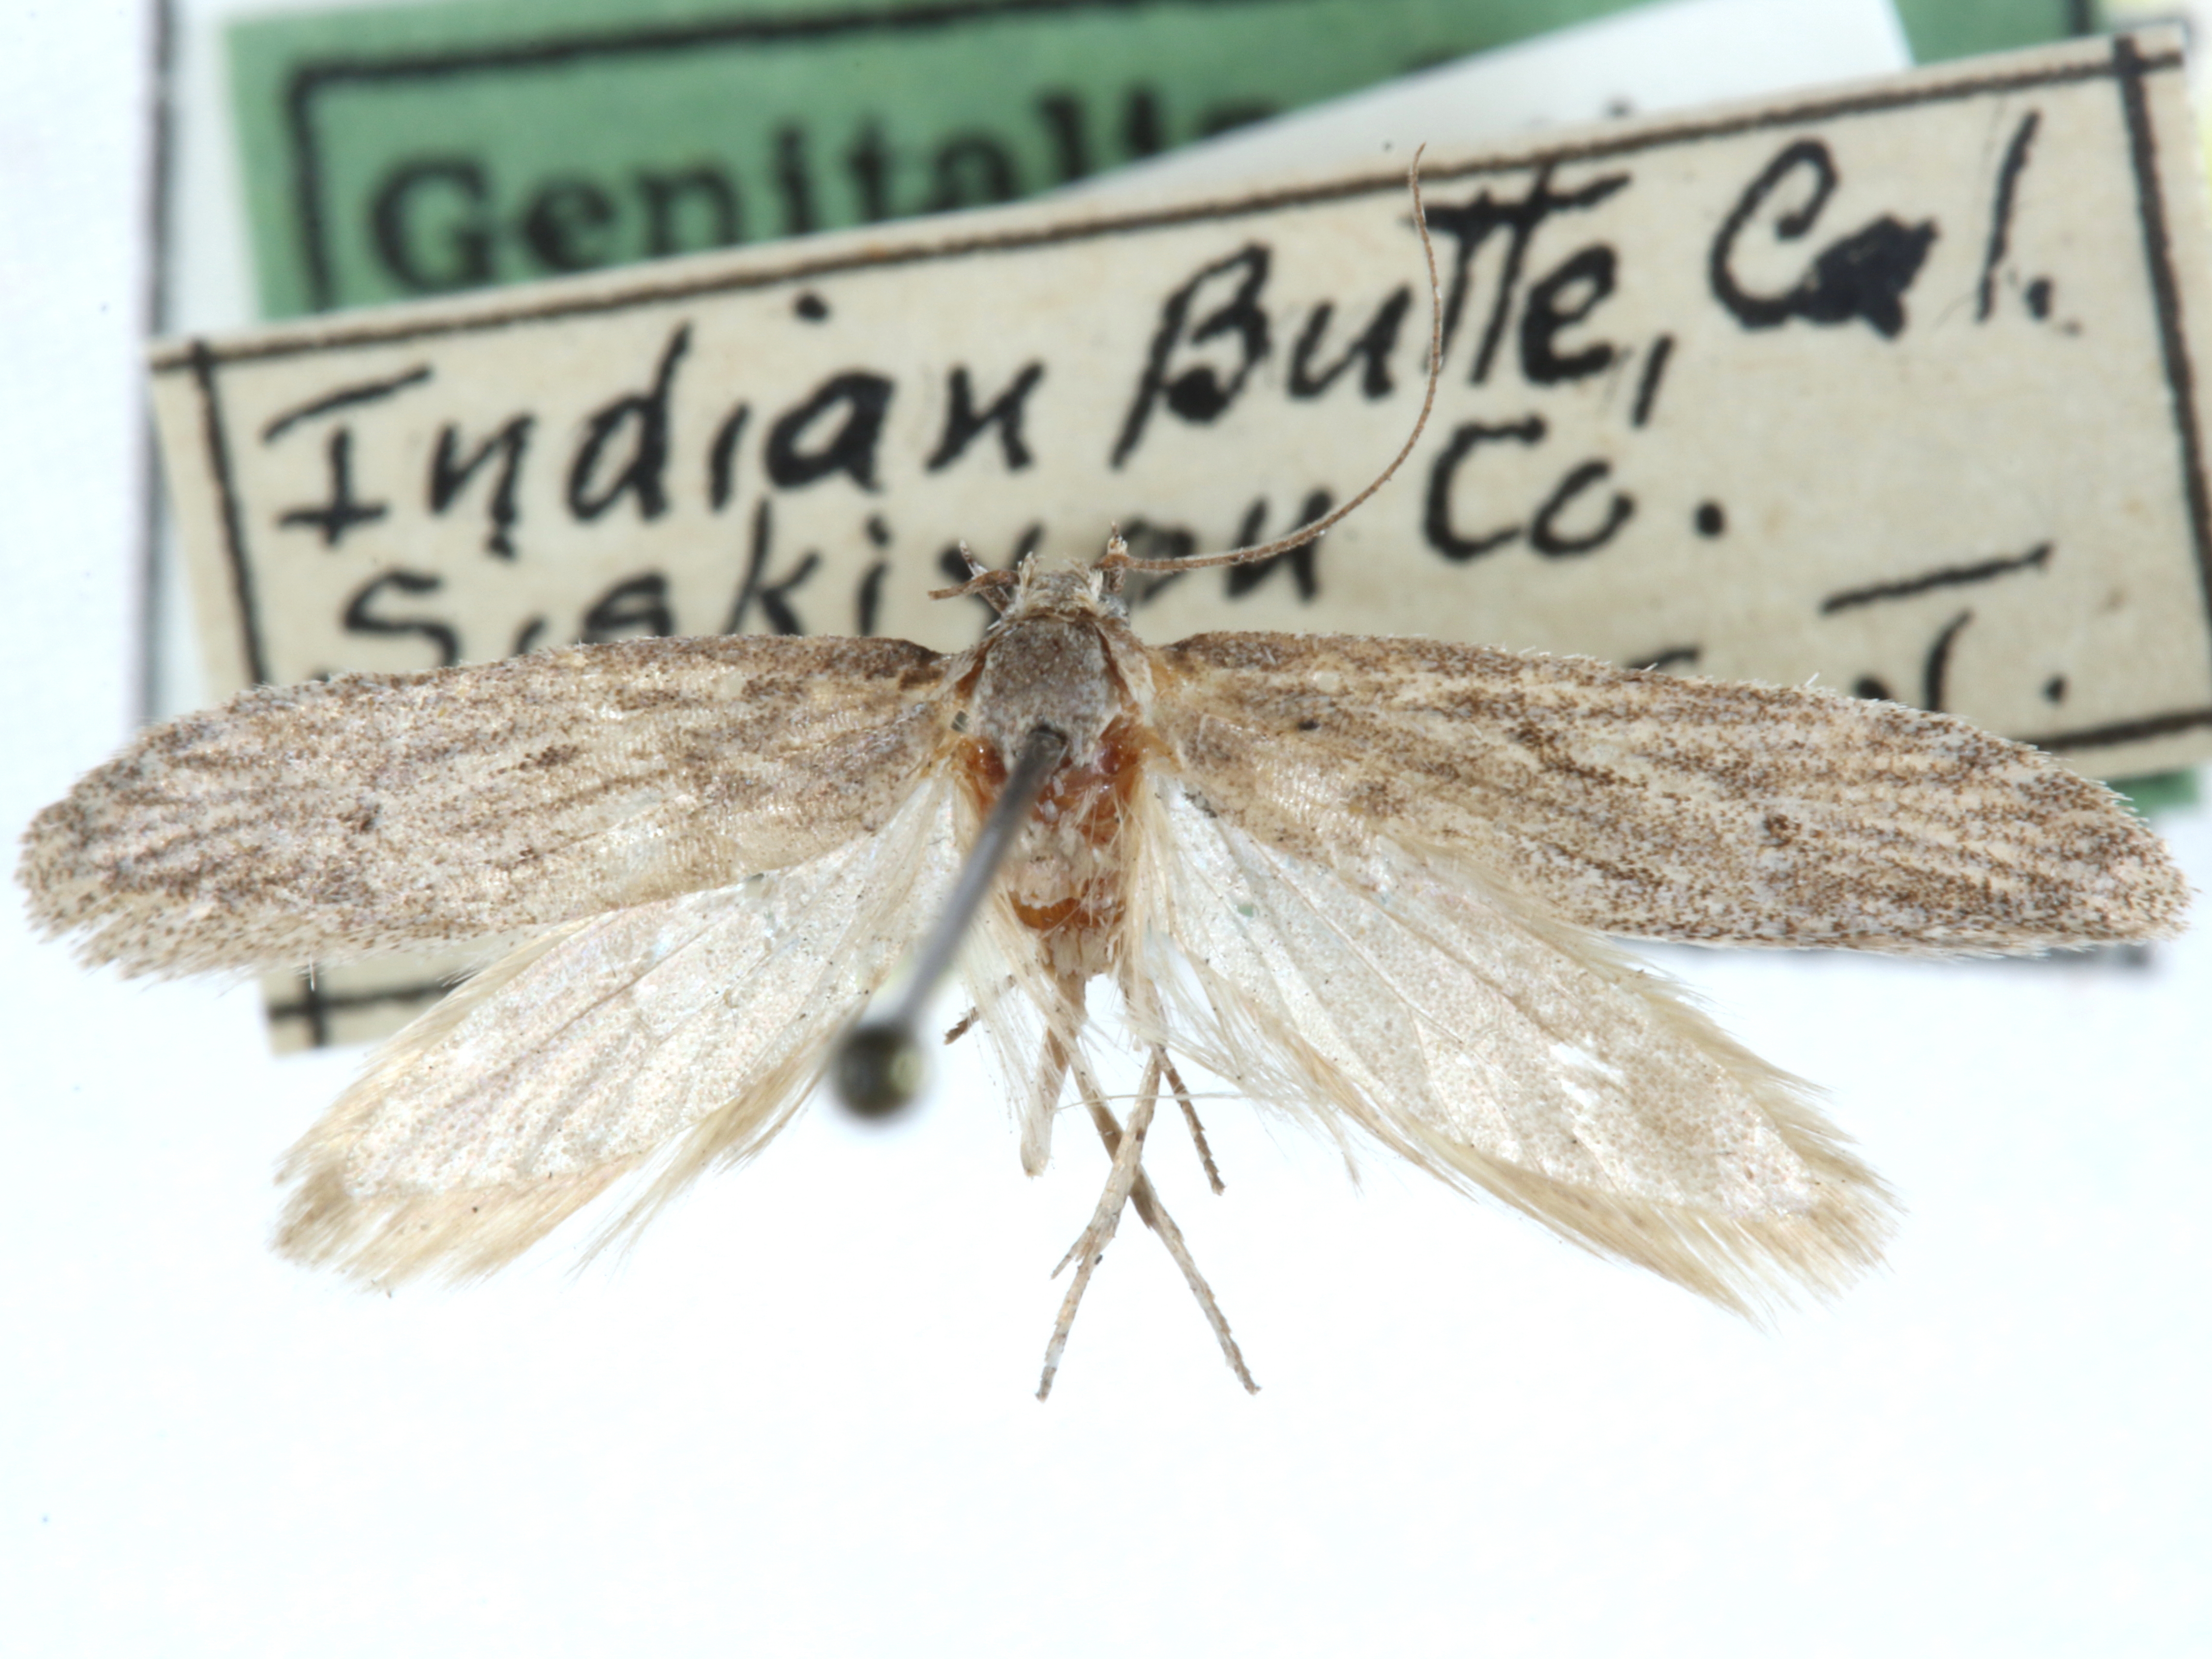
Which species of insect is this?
Anoncia piperata
